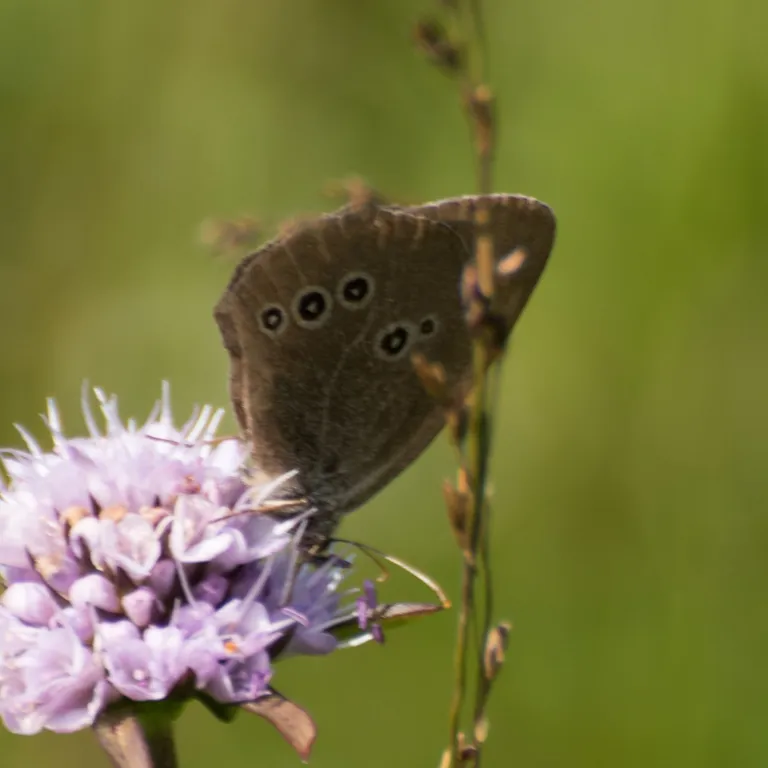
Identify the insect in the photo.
Aphantopus hyperantus
